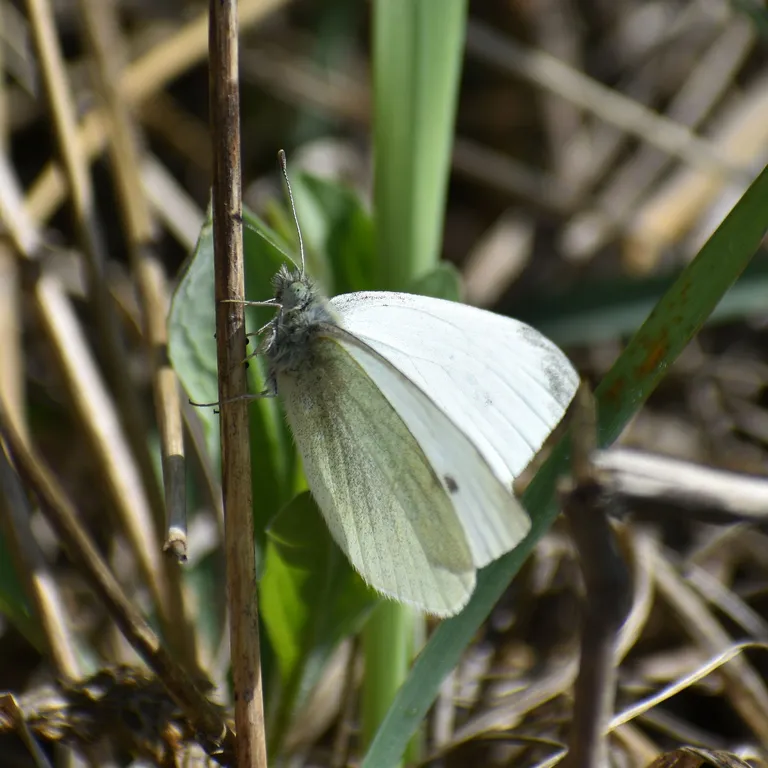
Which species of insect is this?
Pieris rapae
